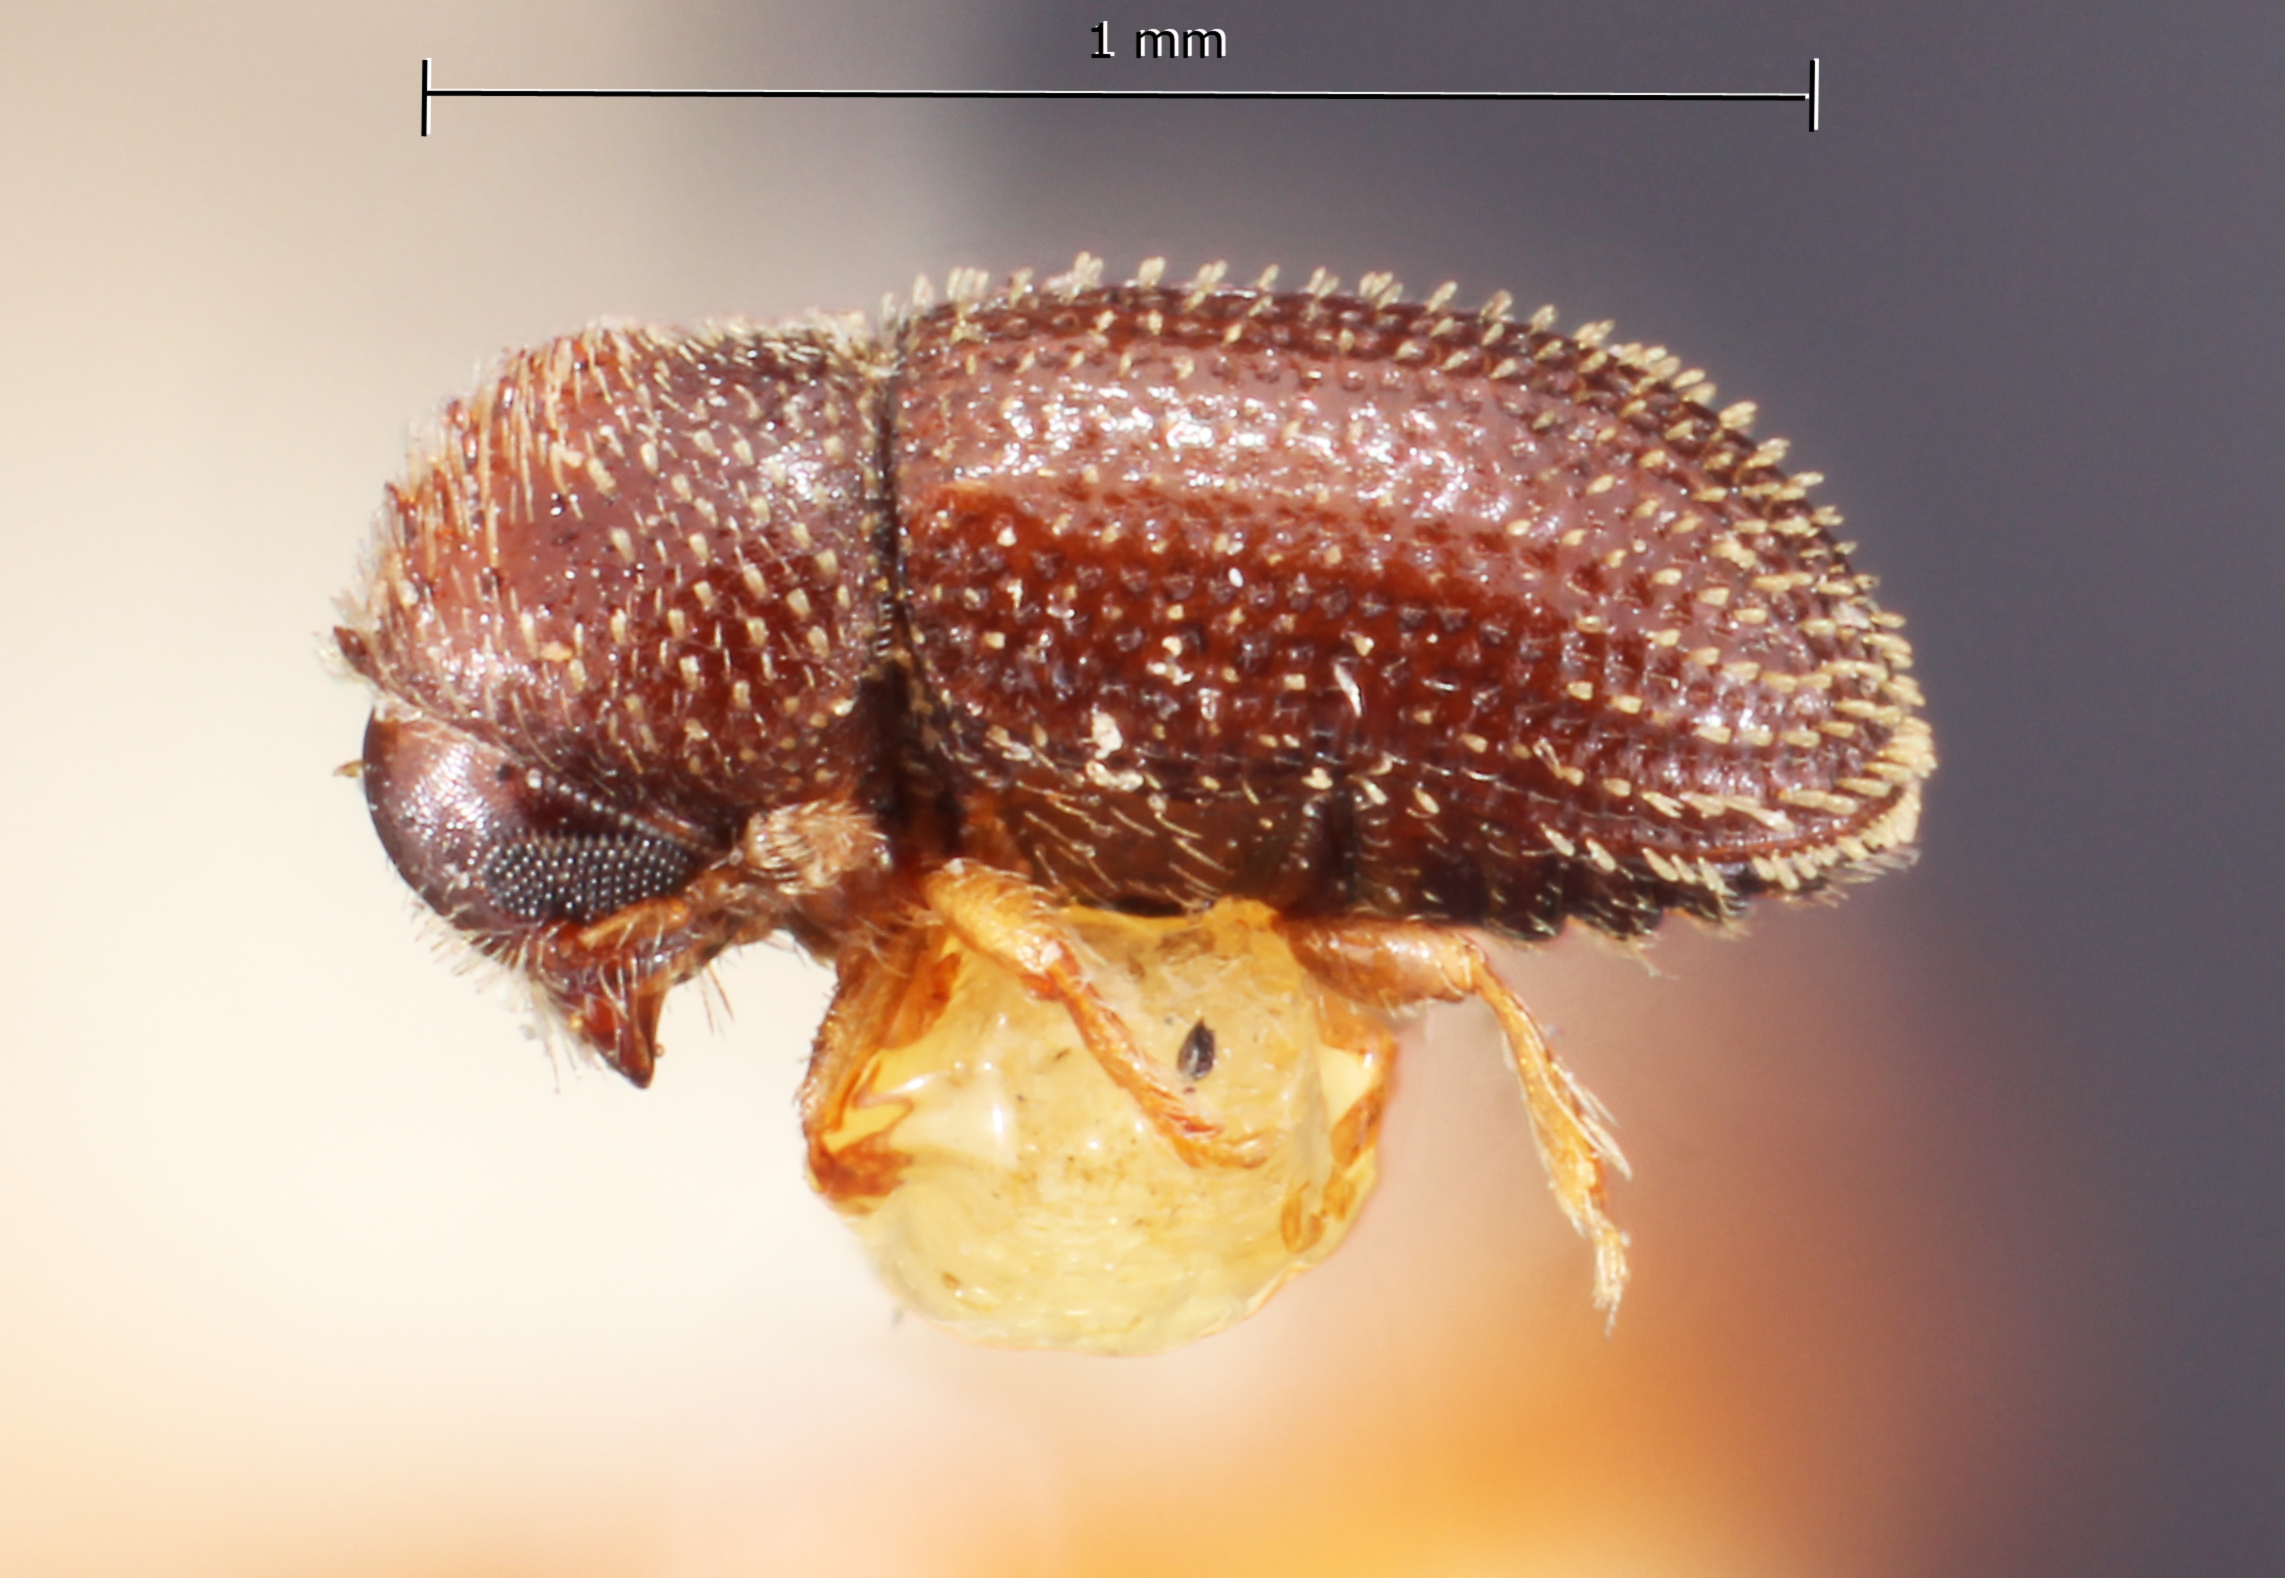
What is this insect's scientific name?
Hypothenemus sparsus
